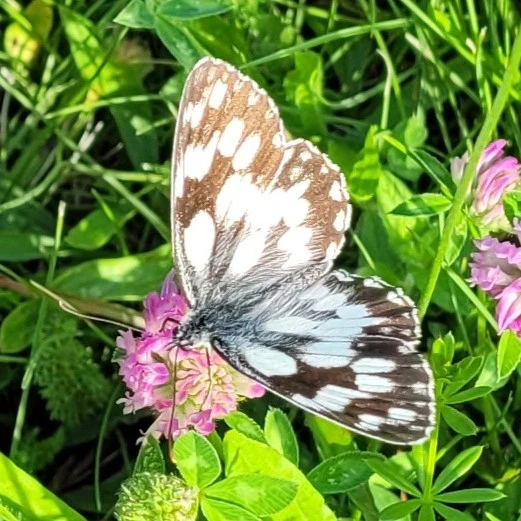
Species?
Melanargia galathea
